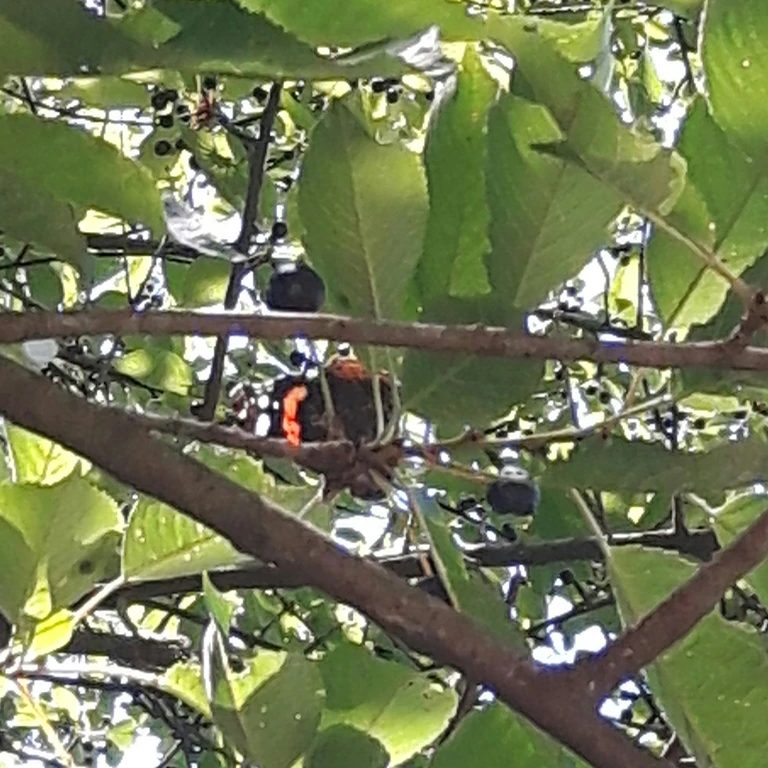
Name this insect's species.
Vanessa atalanta
